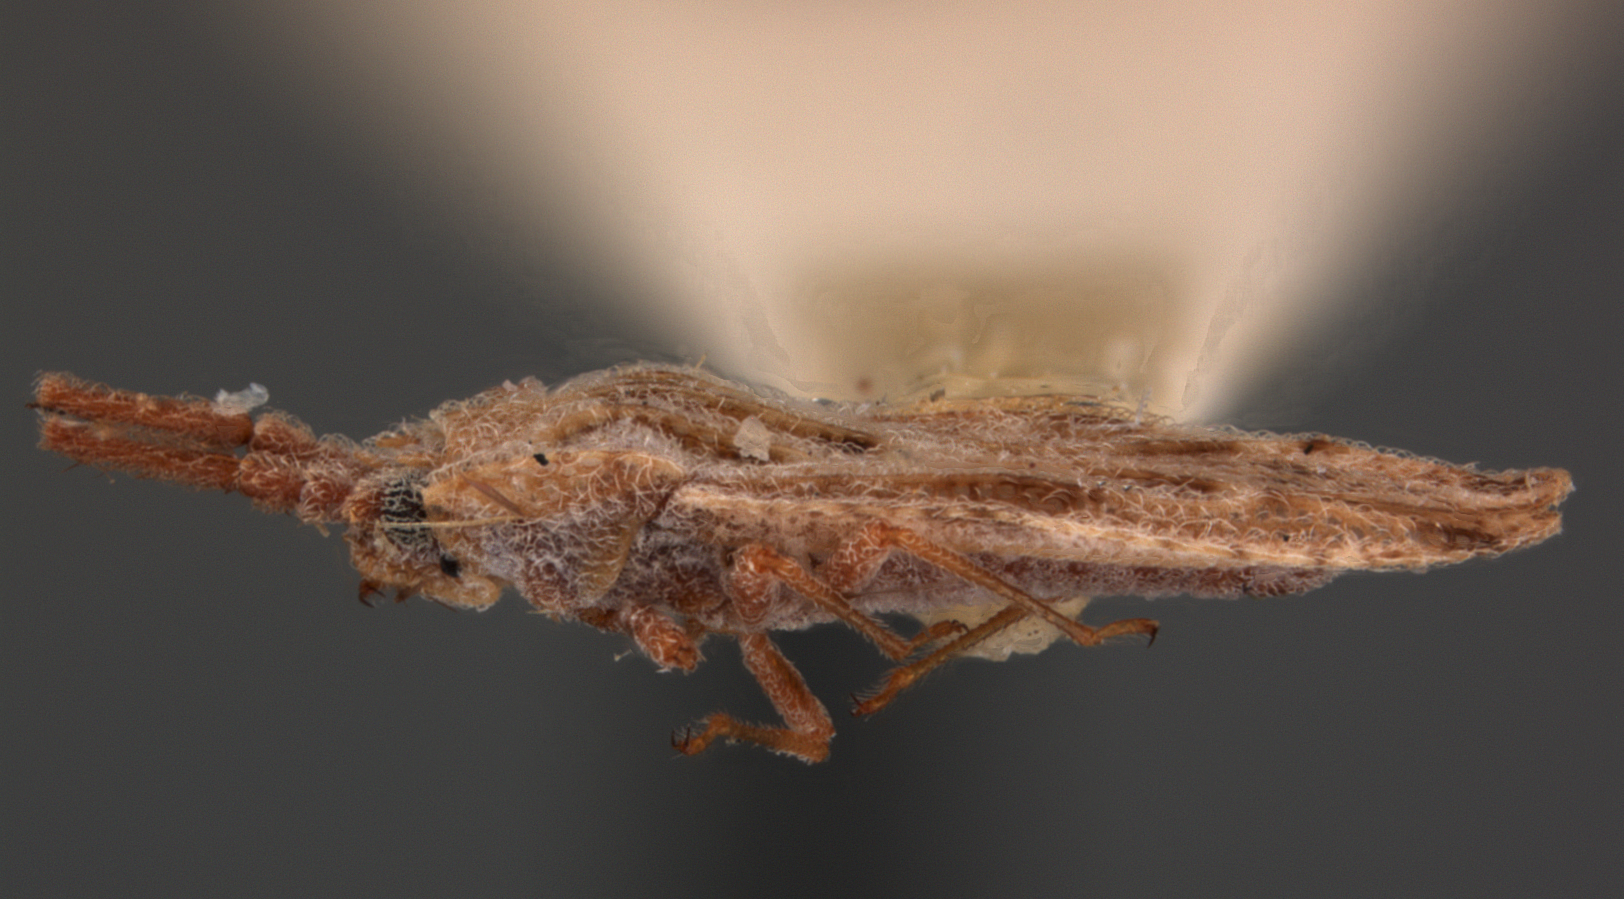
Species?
Tingis modosa
